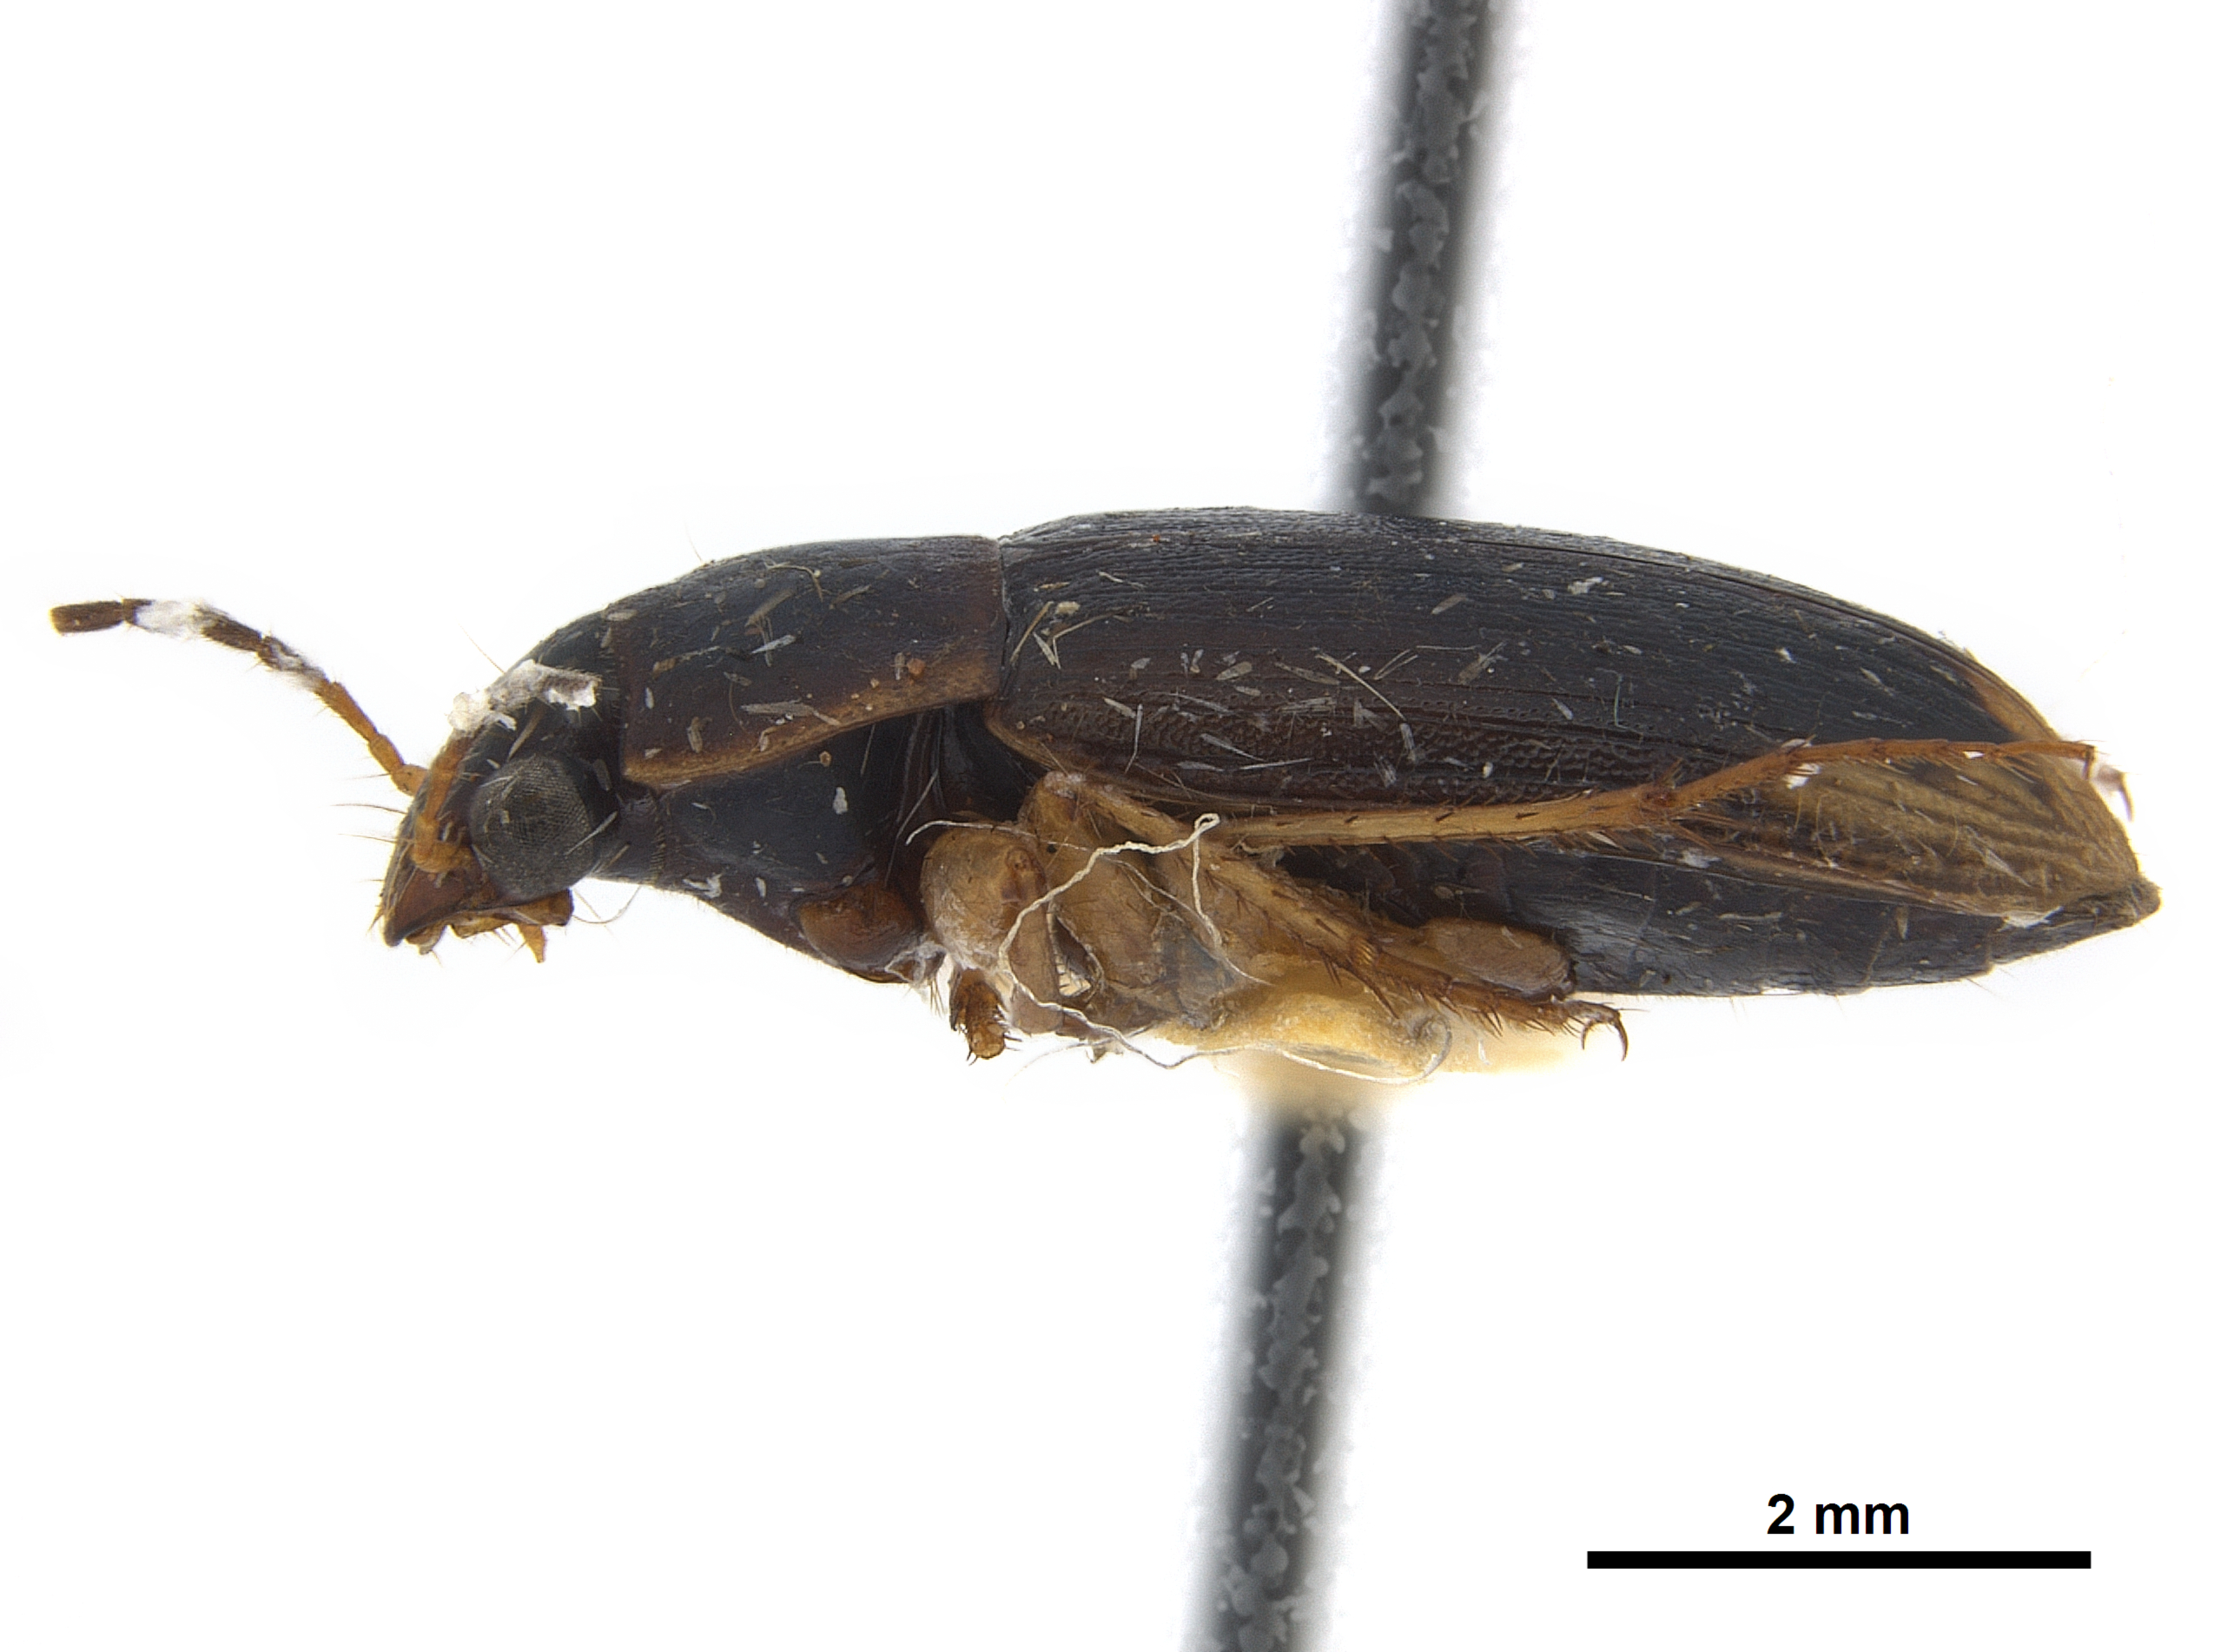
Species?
Aulacoryssus luteoapicalis (also Siopelus luteoapicalis)
